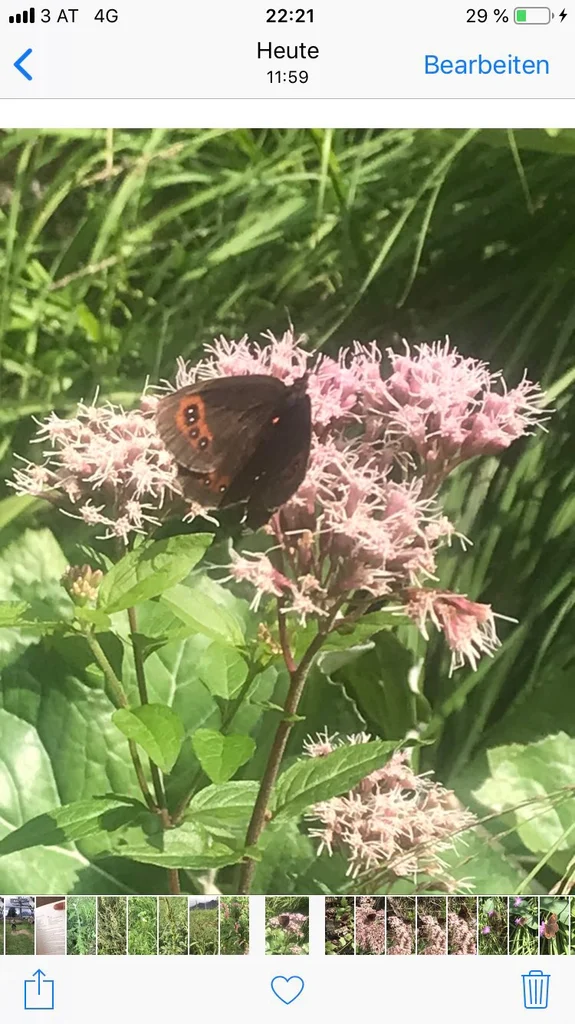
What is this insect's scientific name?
Erebia aethiops
